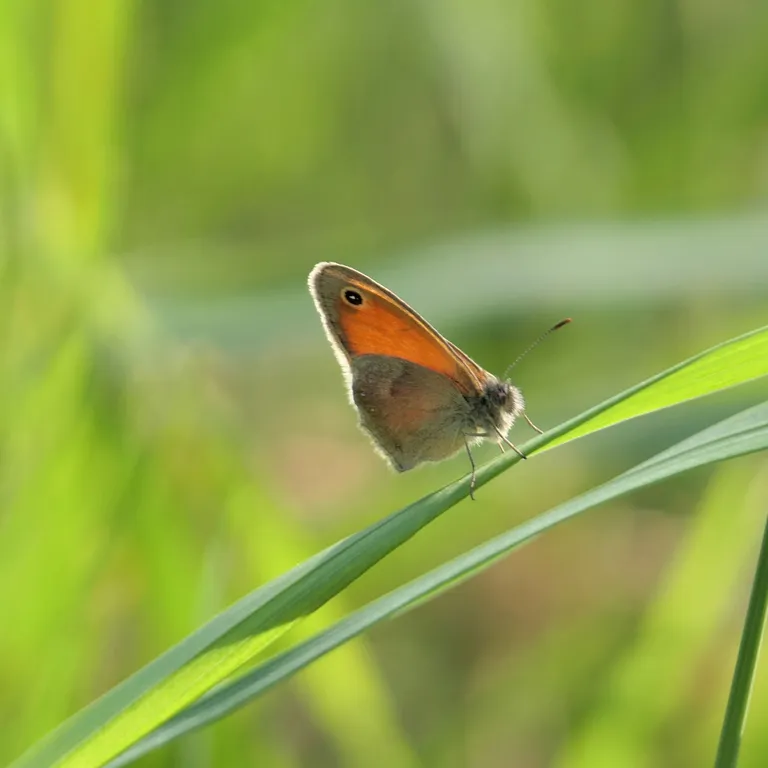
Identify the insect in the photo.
Coenonympha pamphilus
